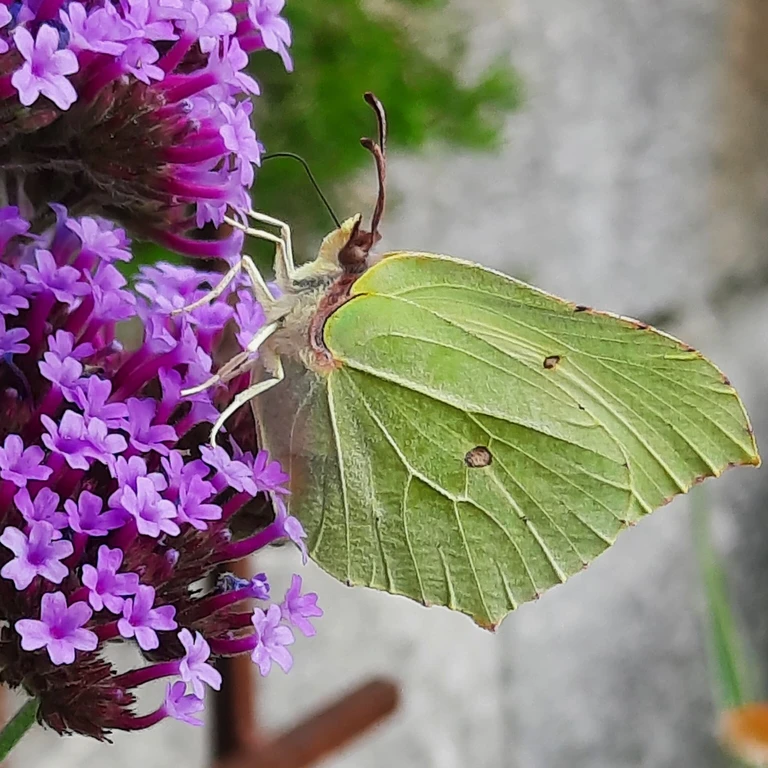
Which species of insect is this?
Gonepteryx rhamni
